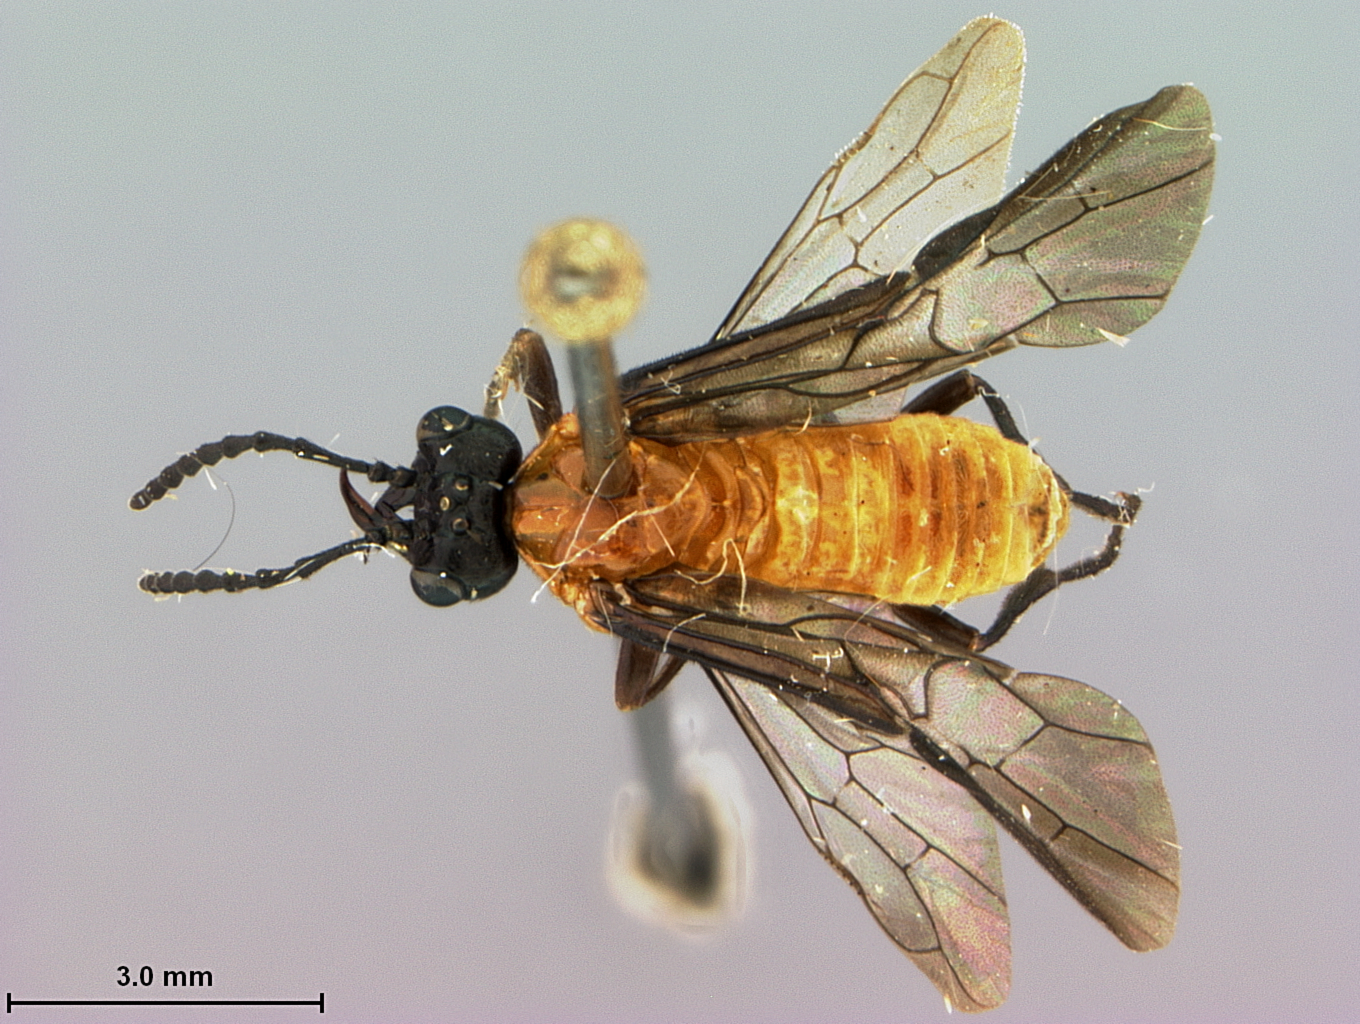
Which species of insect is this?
Decameria mandibularis
